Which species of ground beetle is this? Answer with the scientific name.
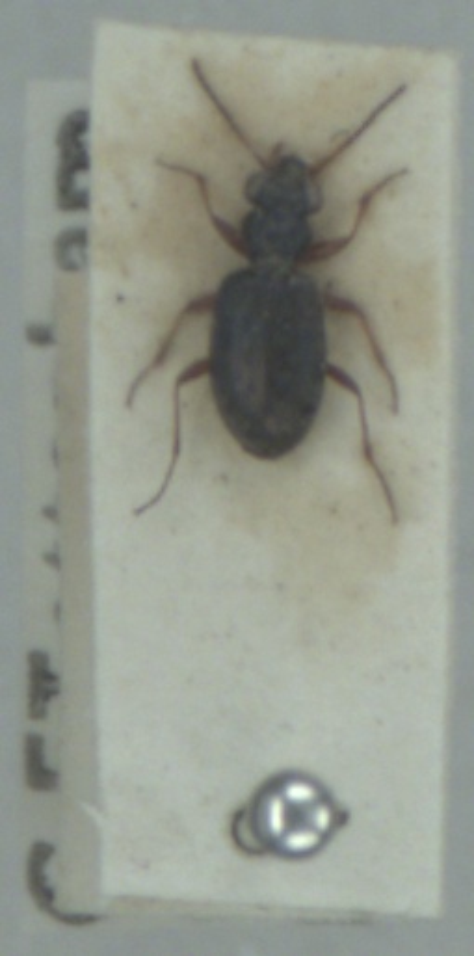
Asaphidion flavipes
